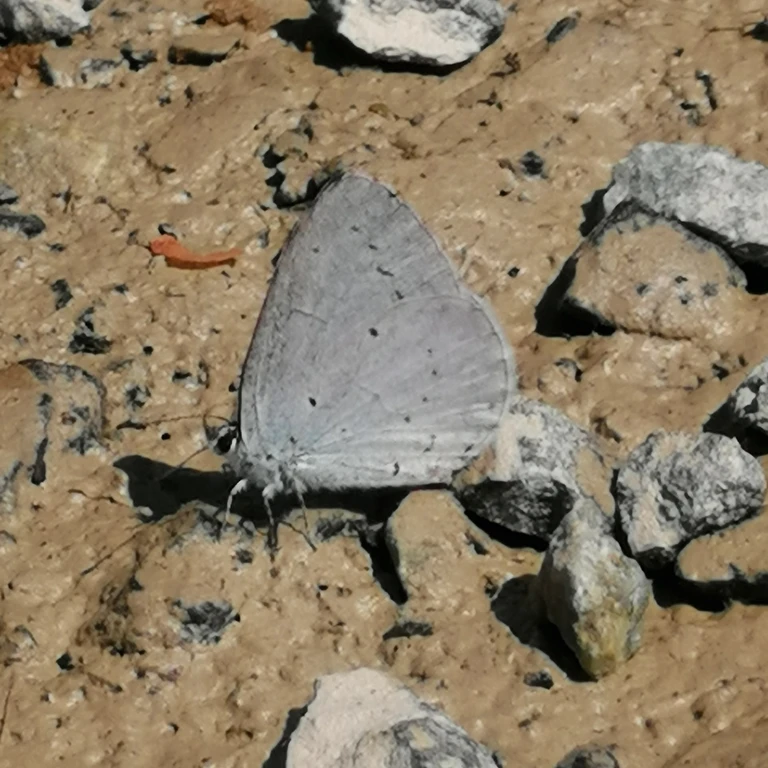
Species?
Celastrina argiolus
